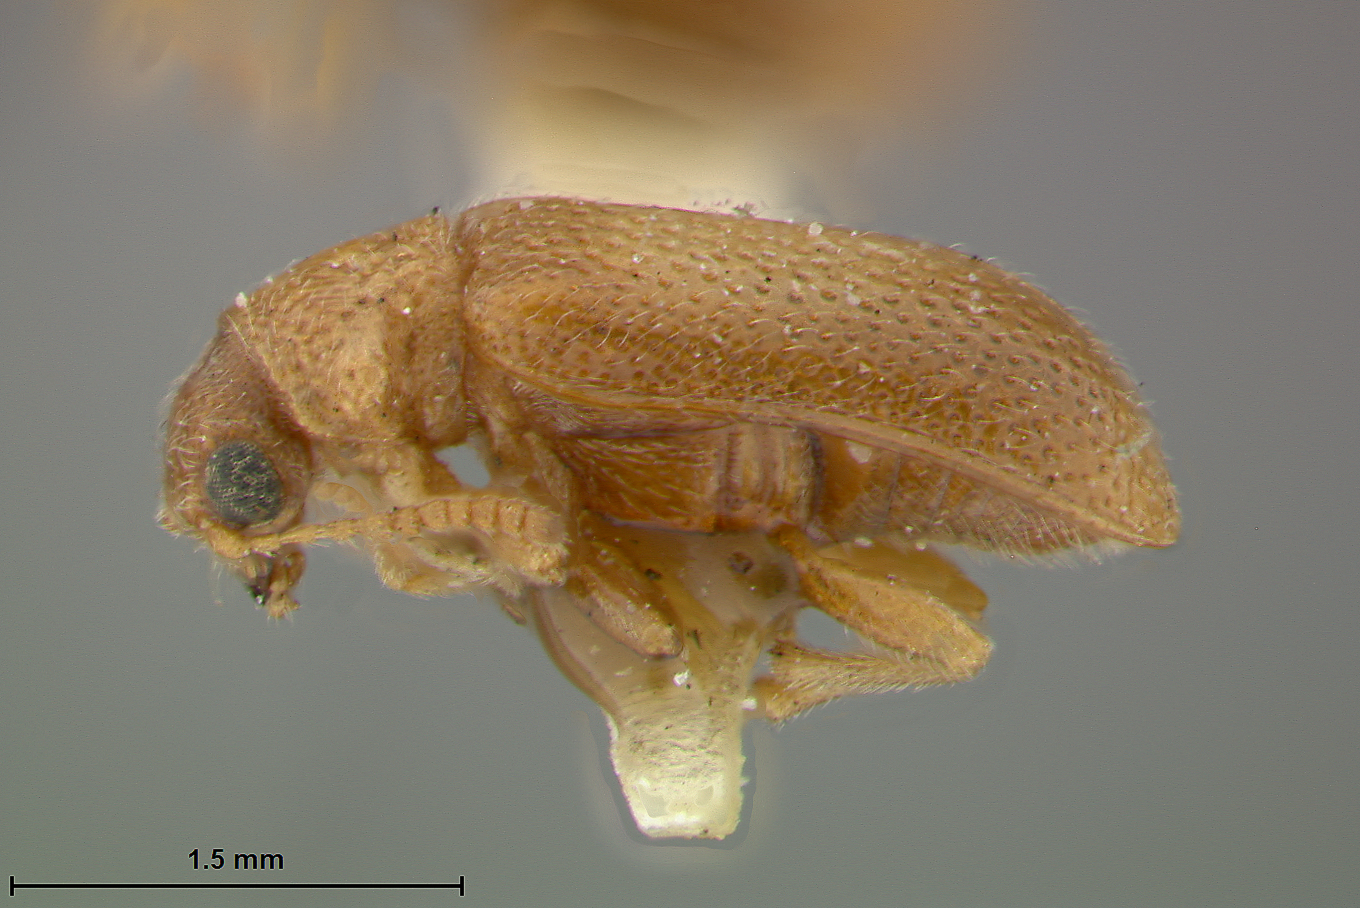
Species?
Zeugophora reinicki
